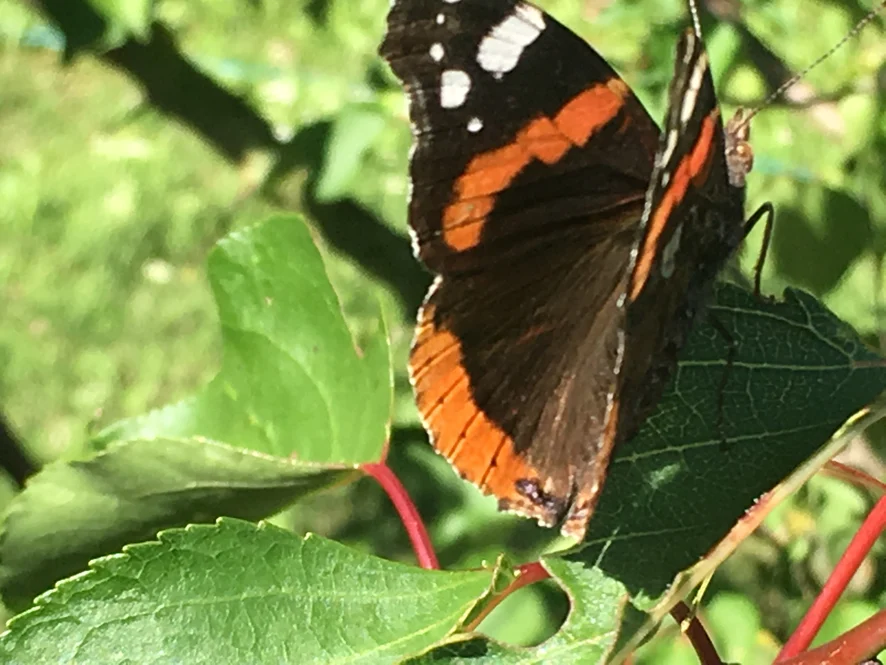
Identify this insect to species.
Vanessa atalanta
